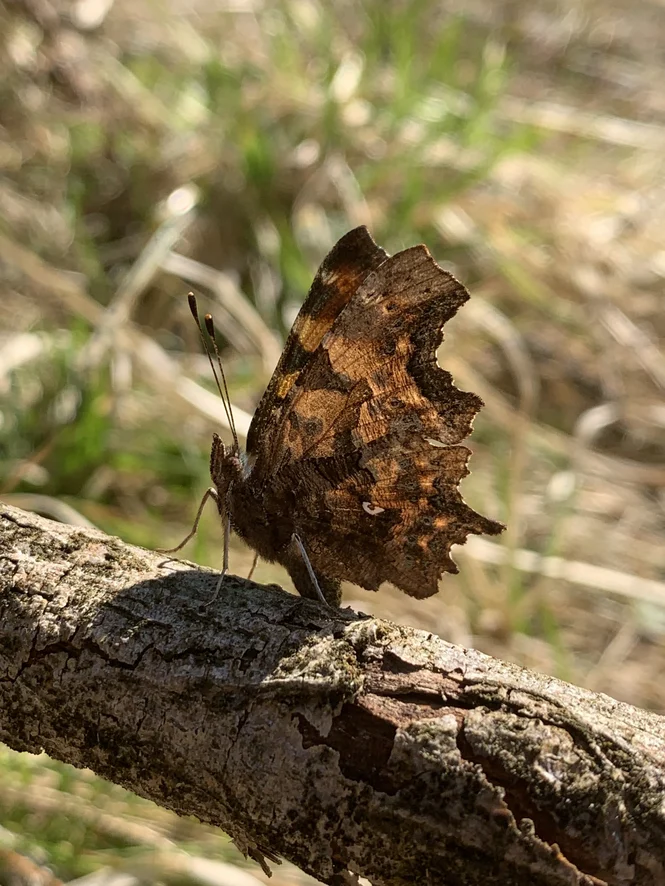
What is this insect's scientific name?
Polygonia c-album
